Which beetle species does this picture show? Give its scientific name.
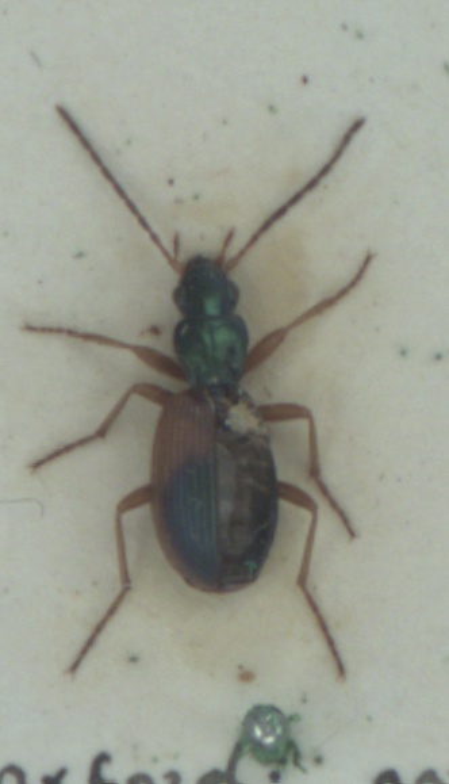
Anchomenus dorsalis
